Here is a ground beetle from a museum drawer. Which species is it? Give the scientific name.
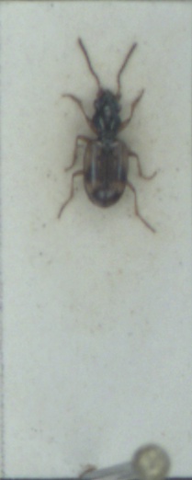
Bembidion articulatum
